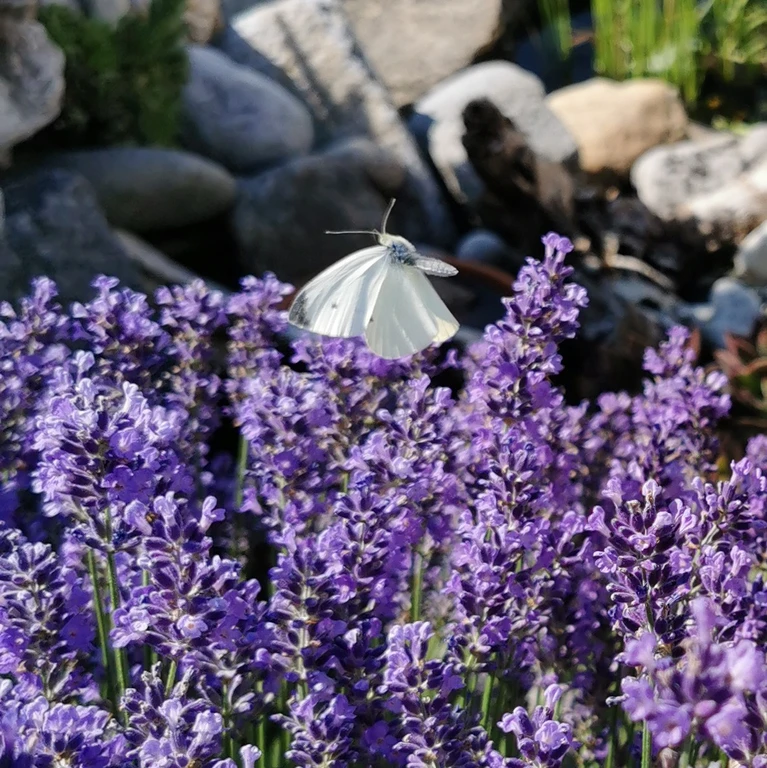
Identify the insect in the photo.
Pieris rapae
